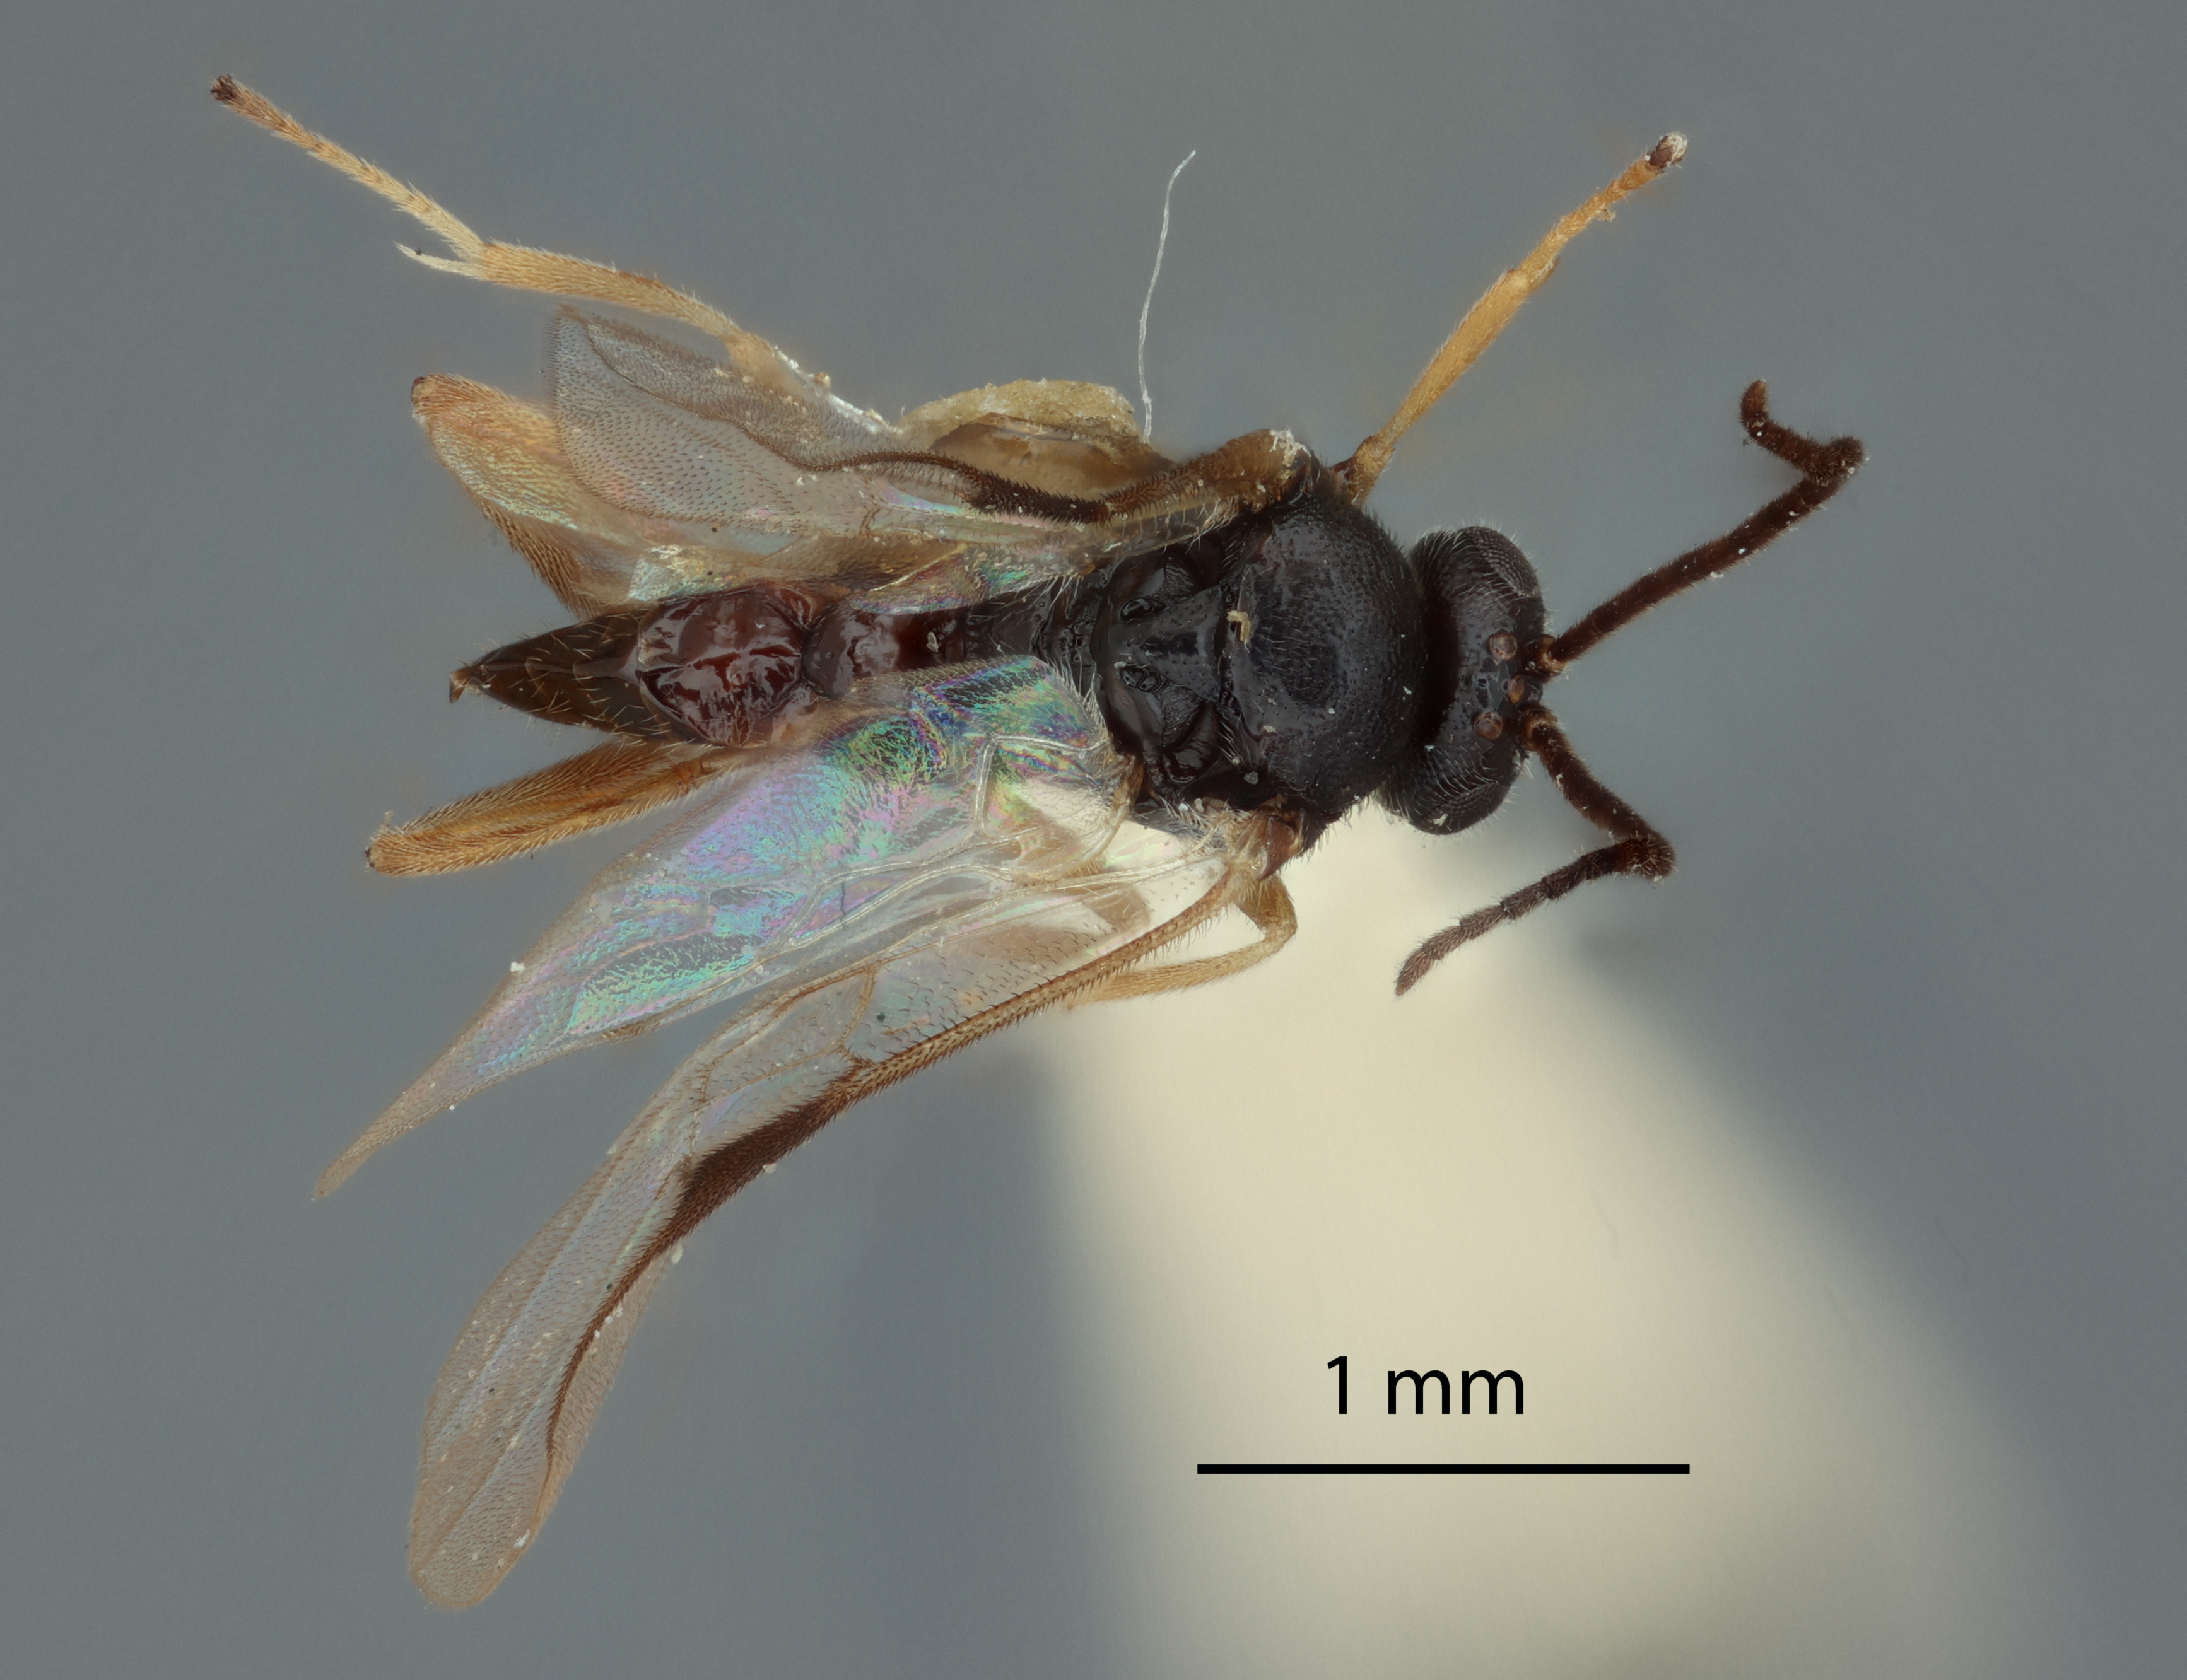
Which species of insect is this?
Apanteles batauiensis
